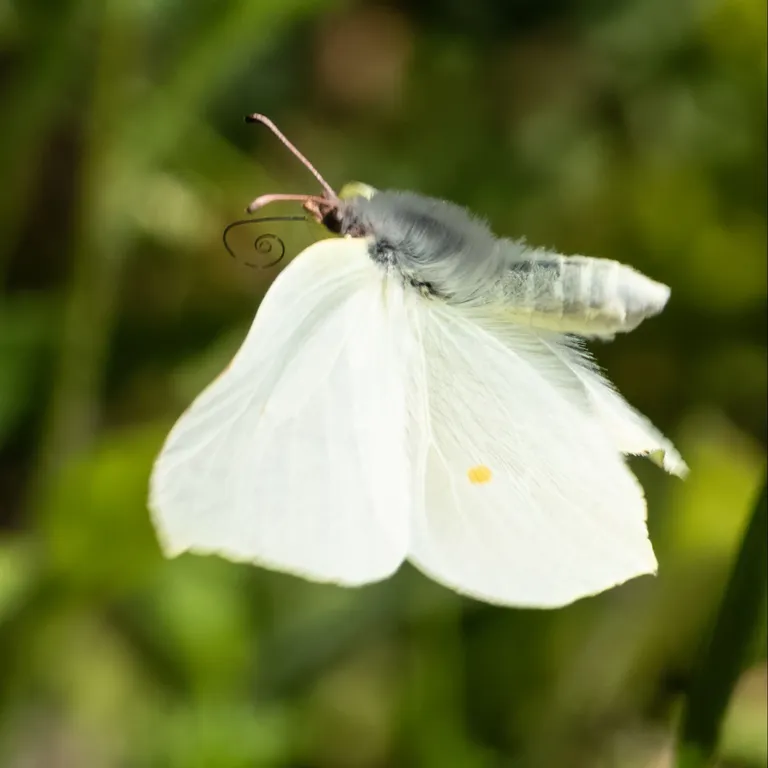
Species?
Gonepteryx rhamni
